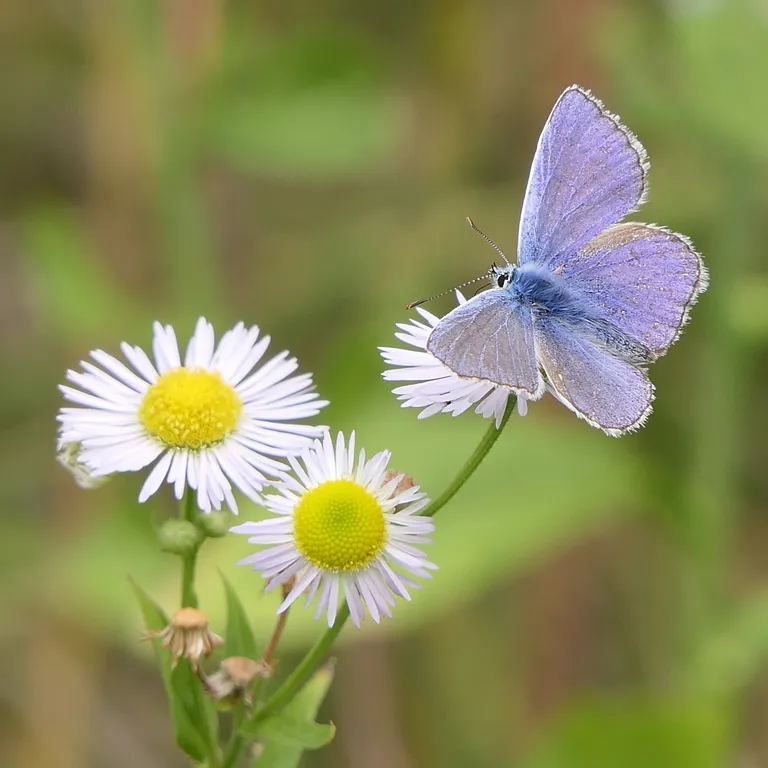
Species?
Polyommatus icarus
